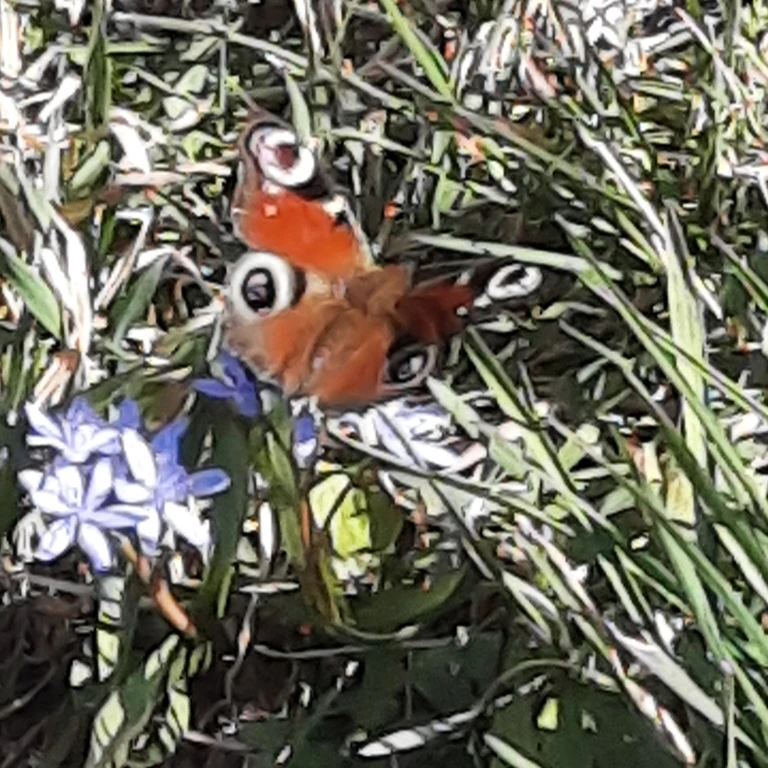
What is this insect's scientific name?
Aglais io
